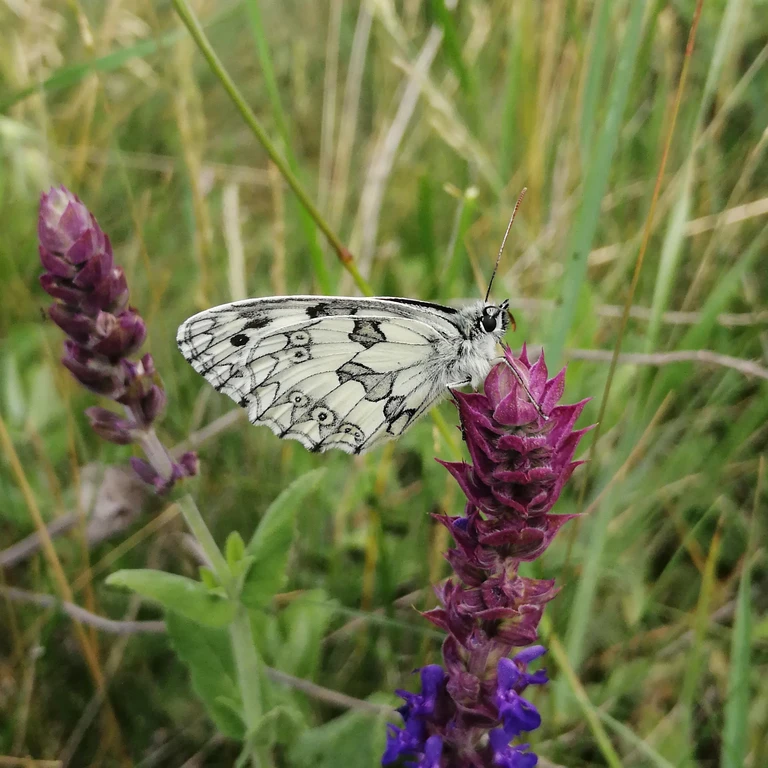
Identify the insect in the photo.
Melanargia galathea
